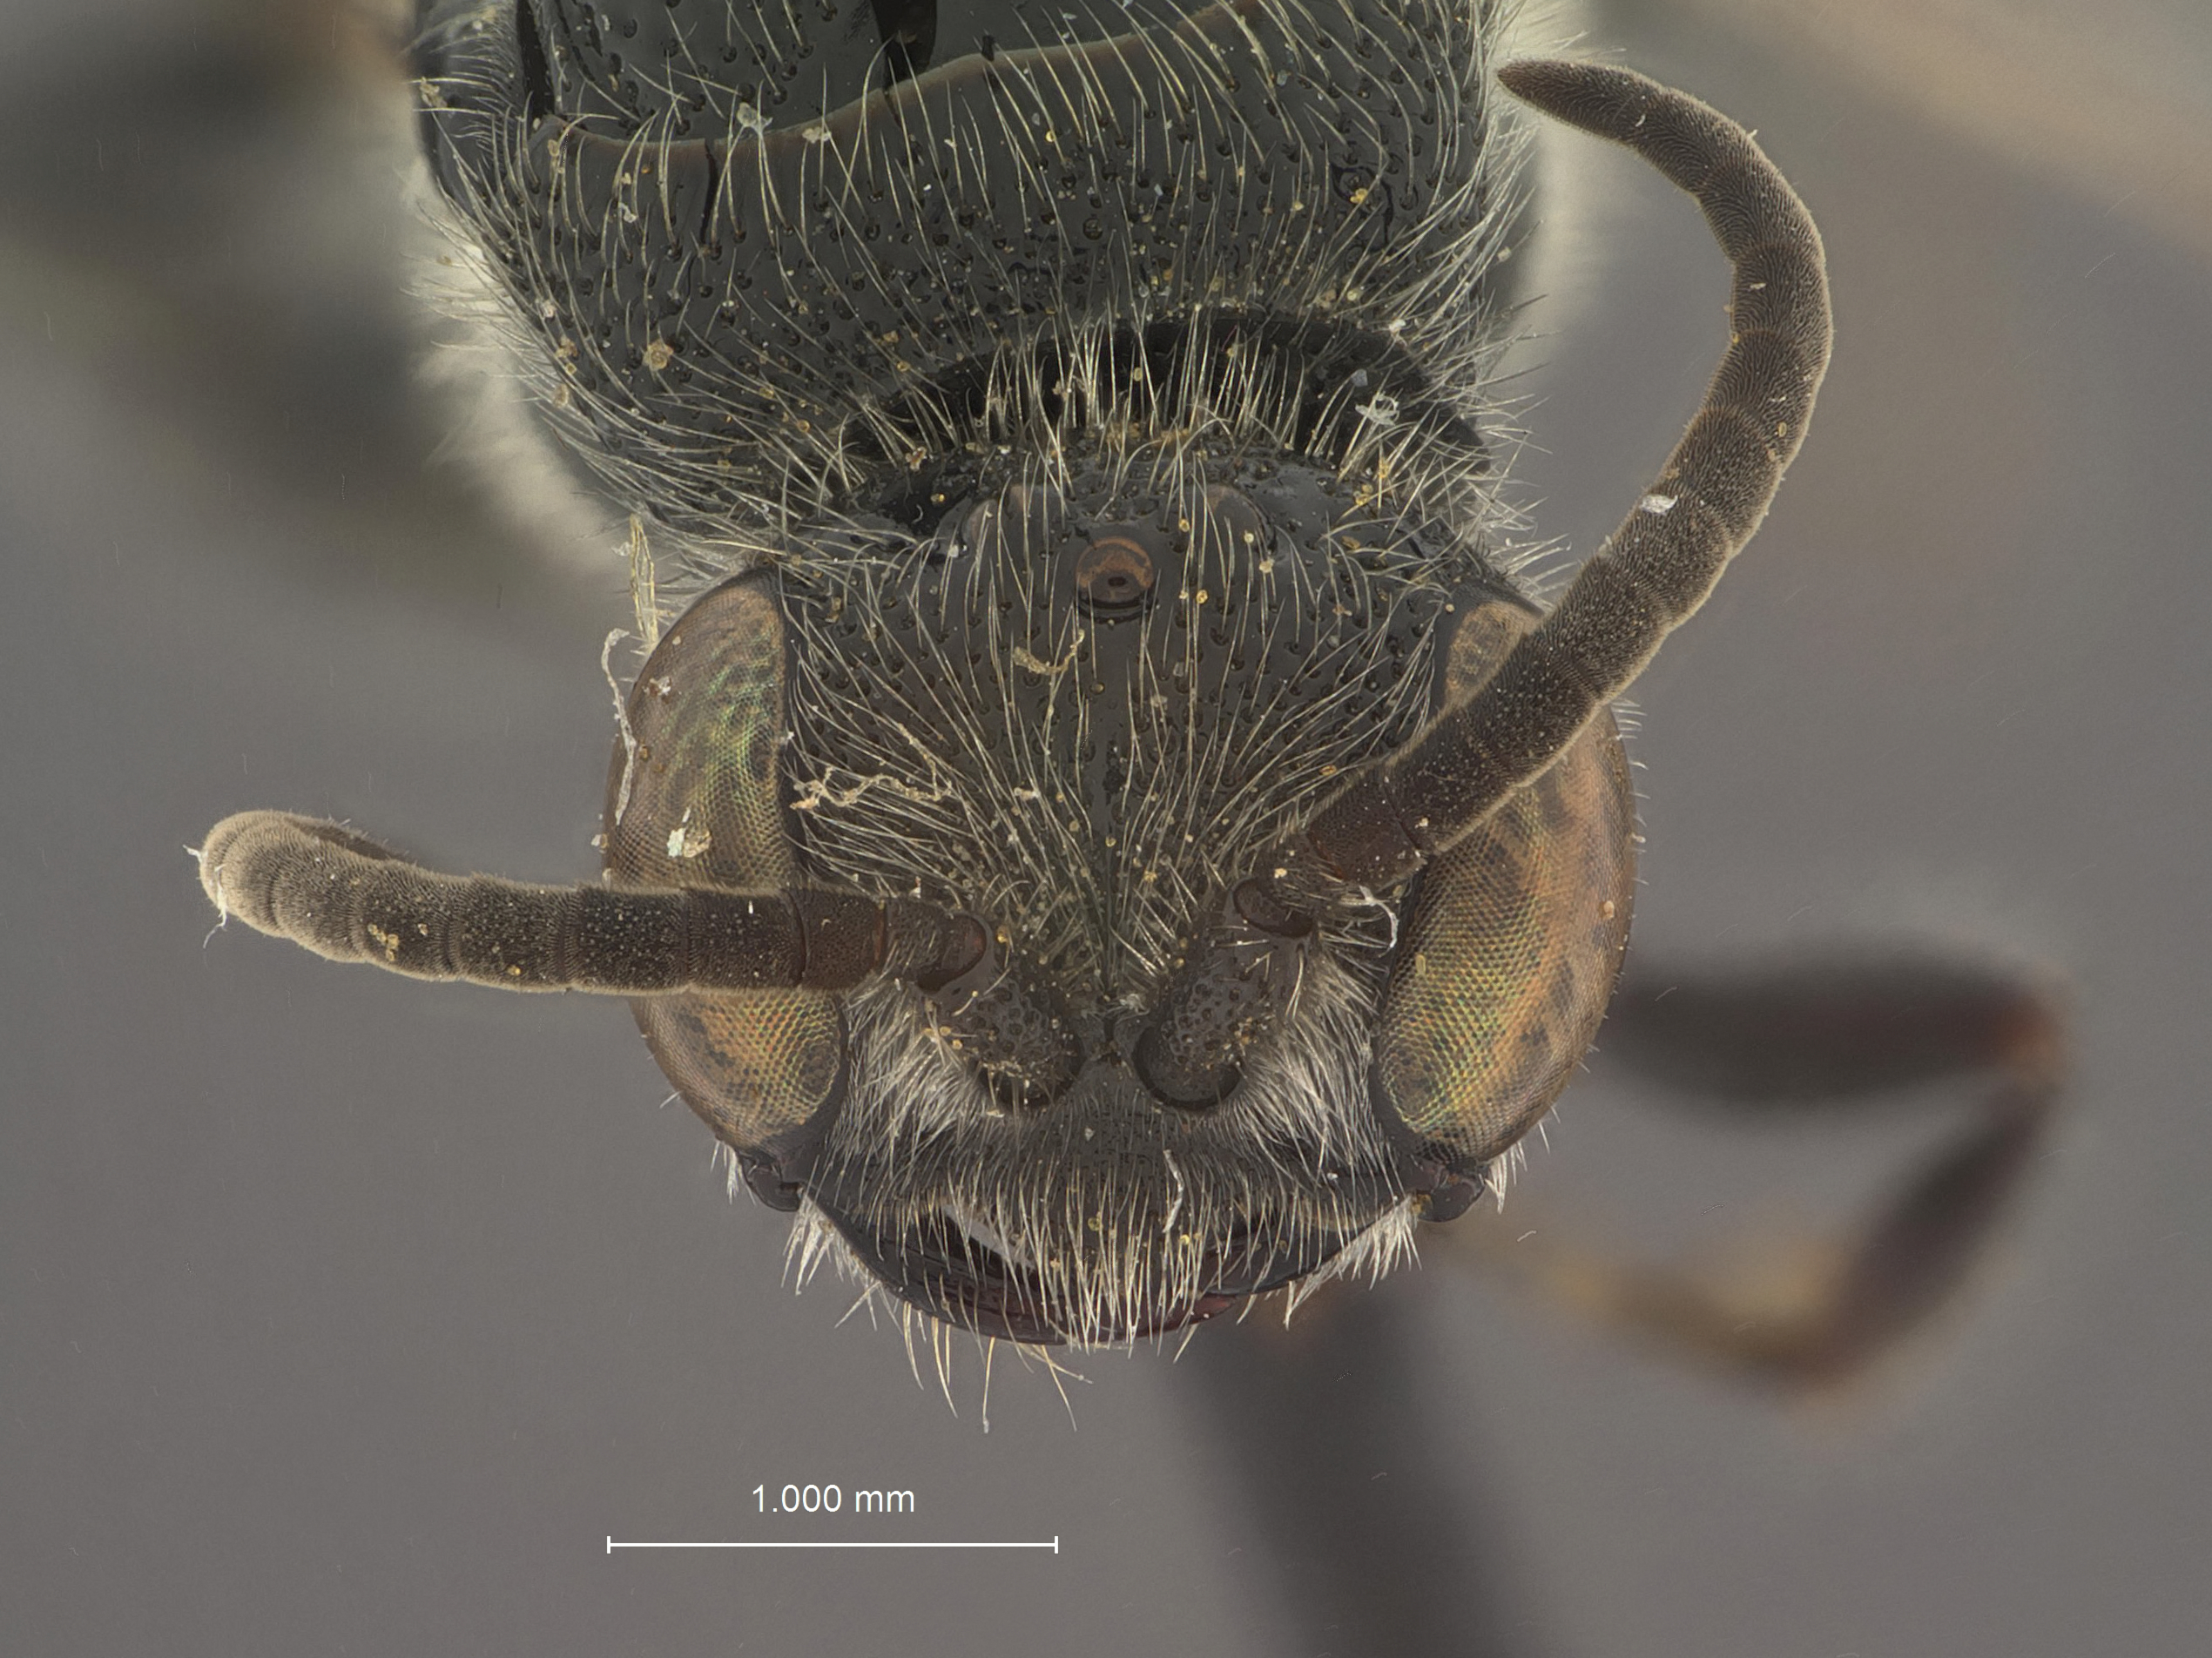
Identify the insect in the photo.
Tiphia dentonae
